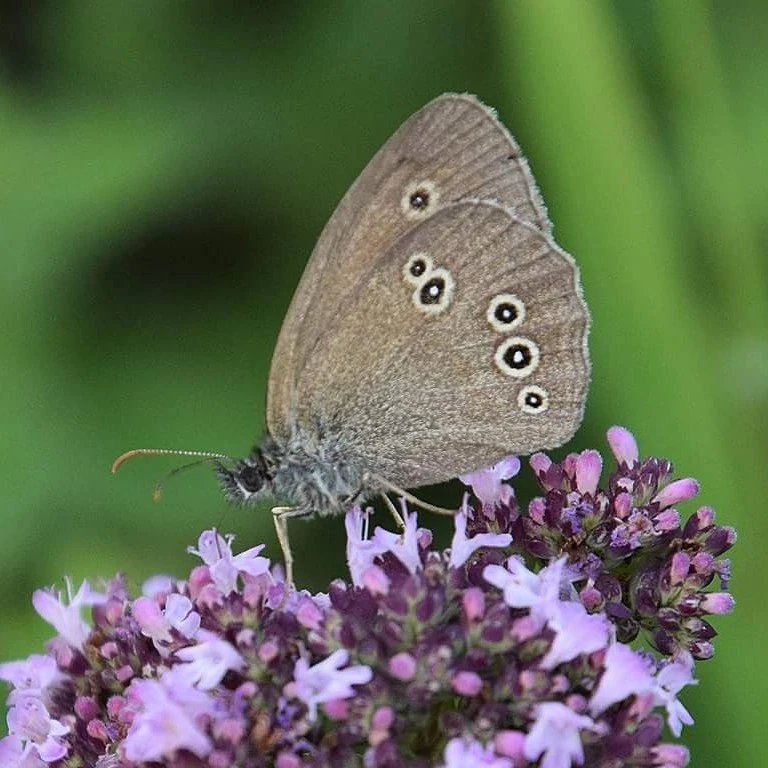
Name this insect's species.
Aphantopus hyperantus
